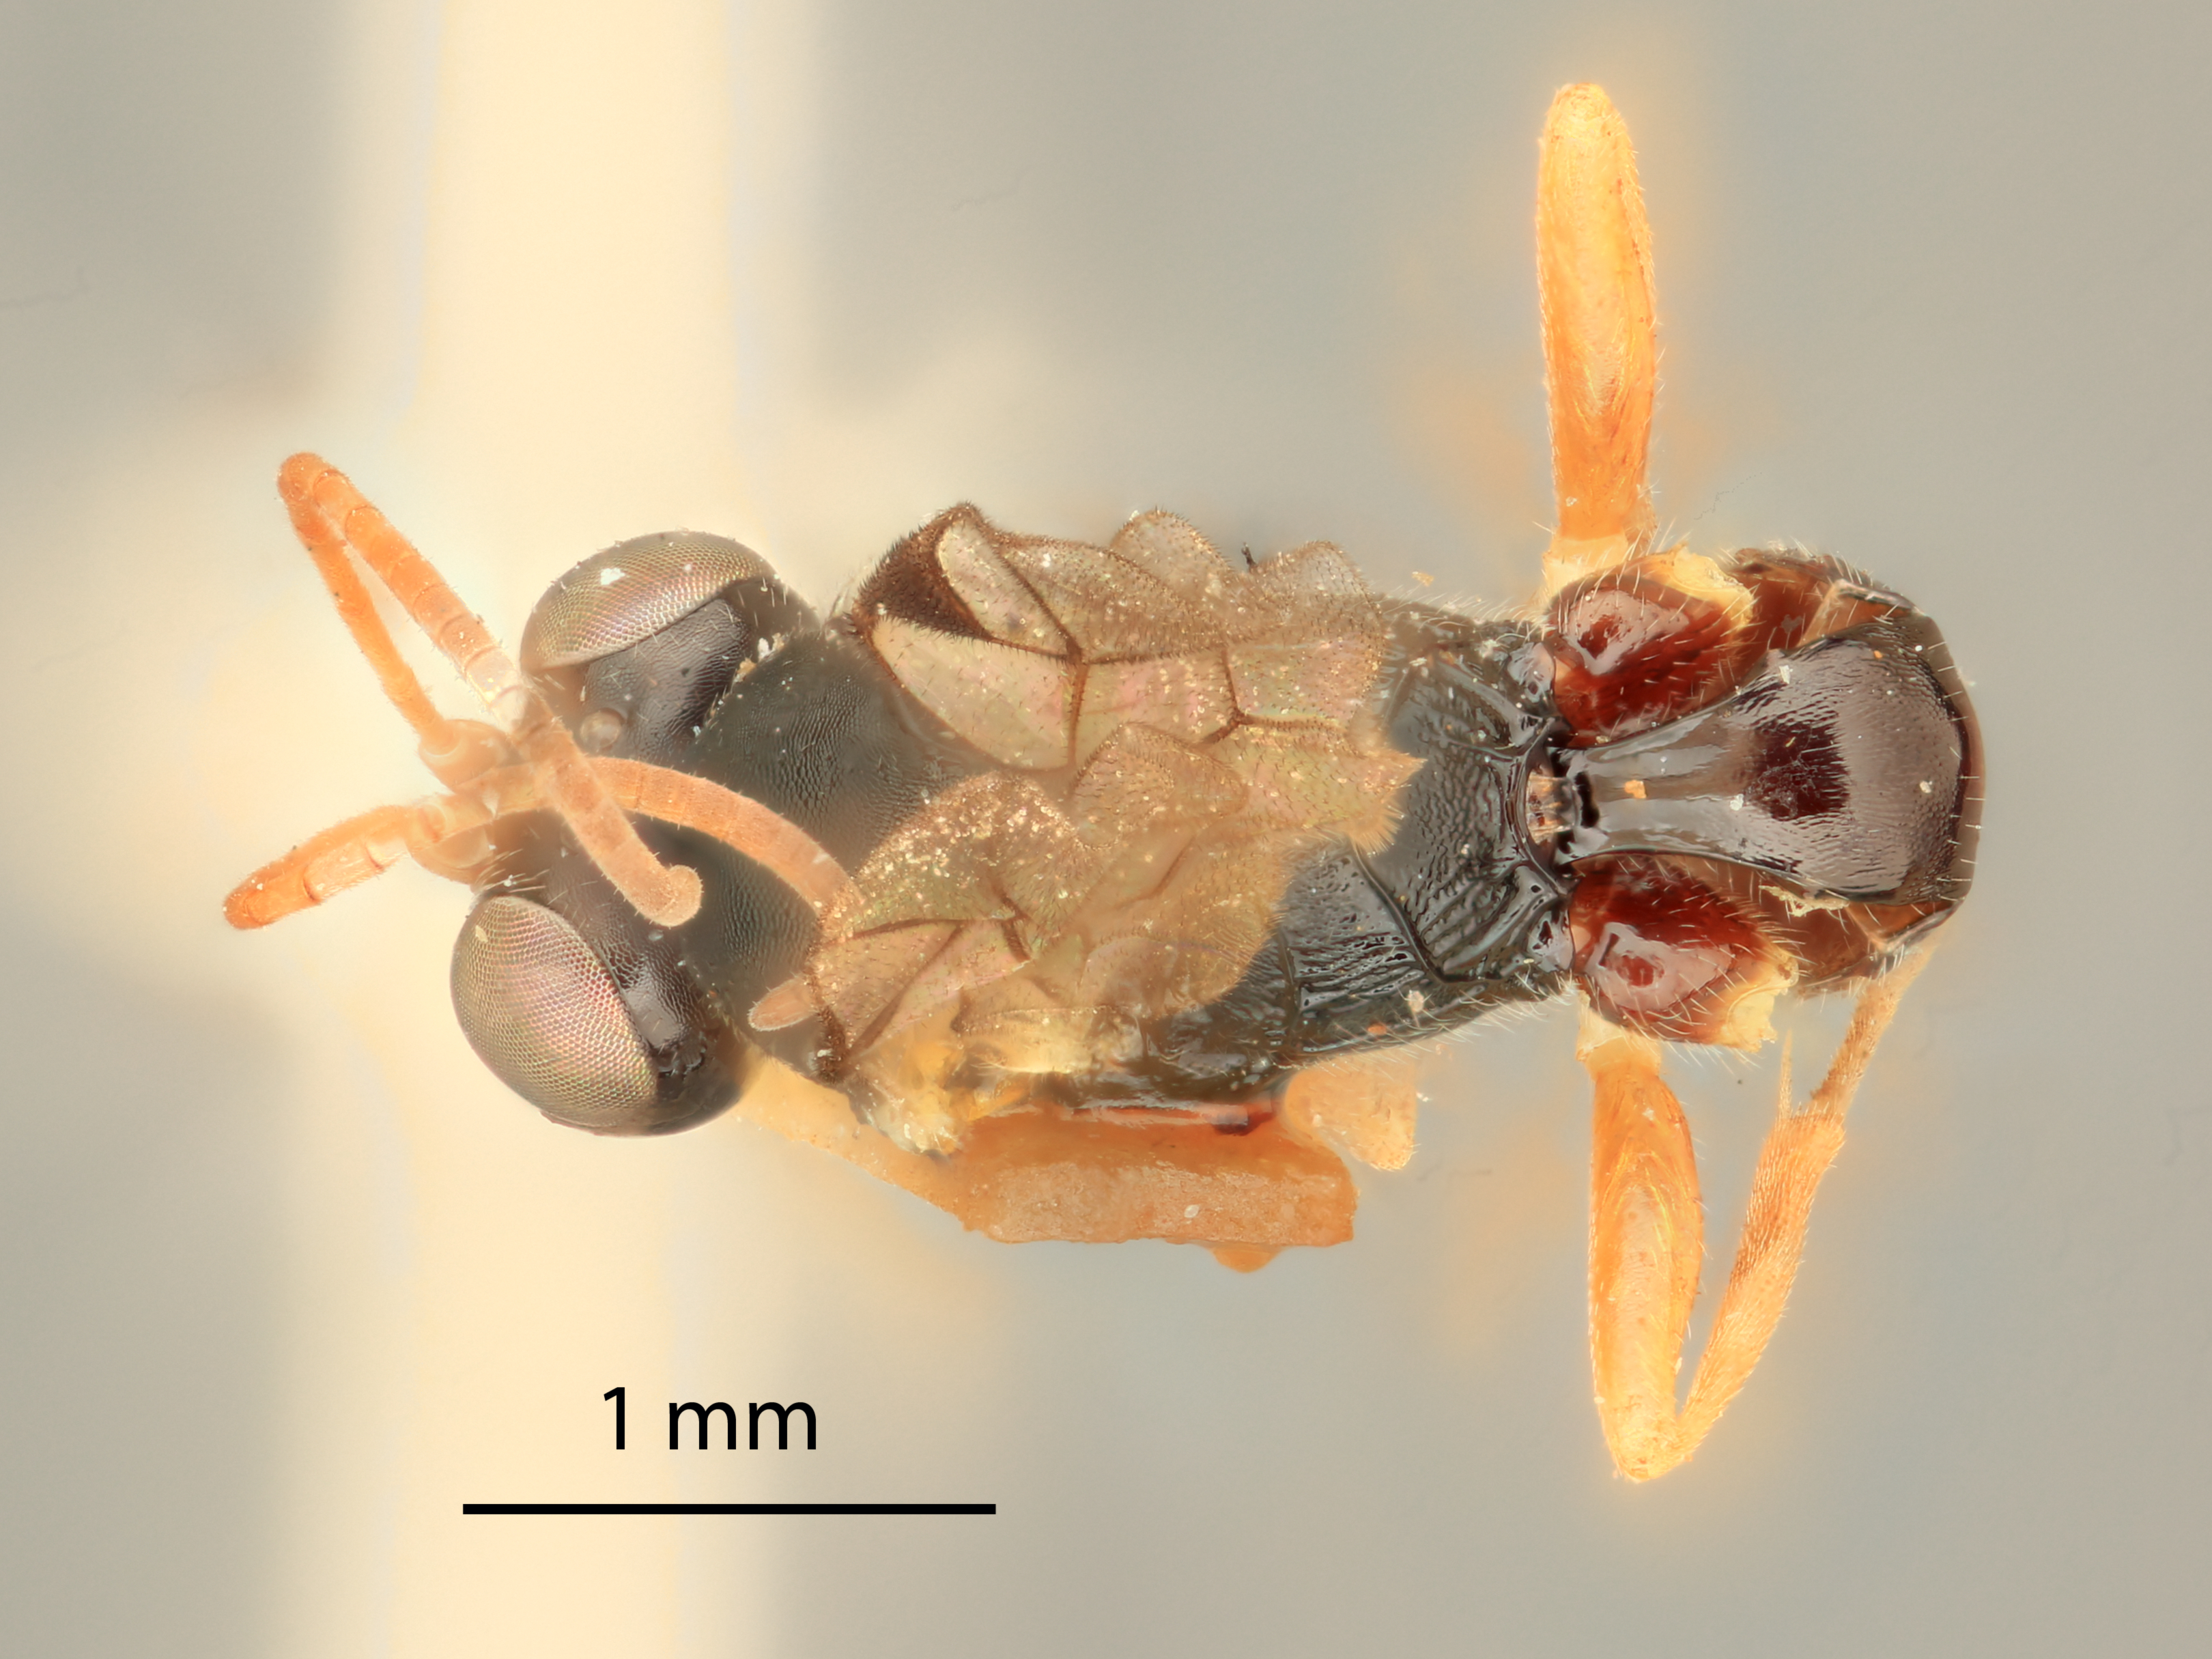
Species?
Daictmorpha peruviana
